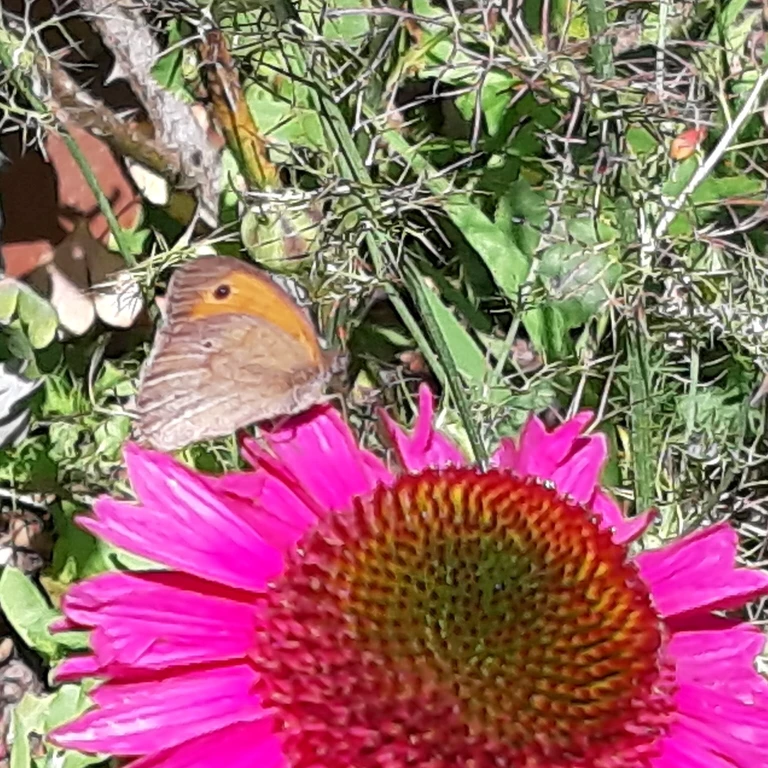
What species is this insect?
Maniola jurtina
